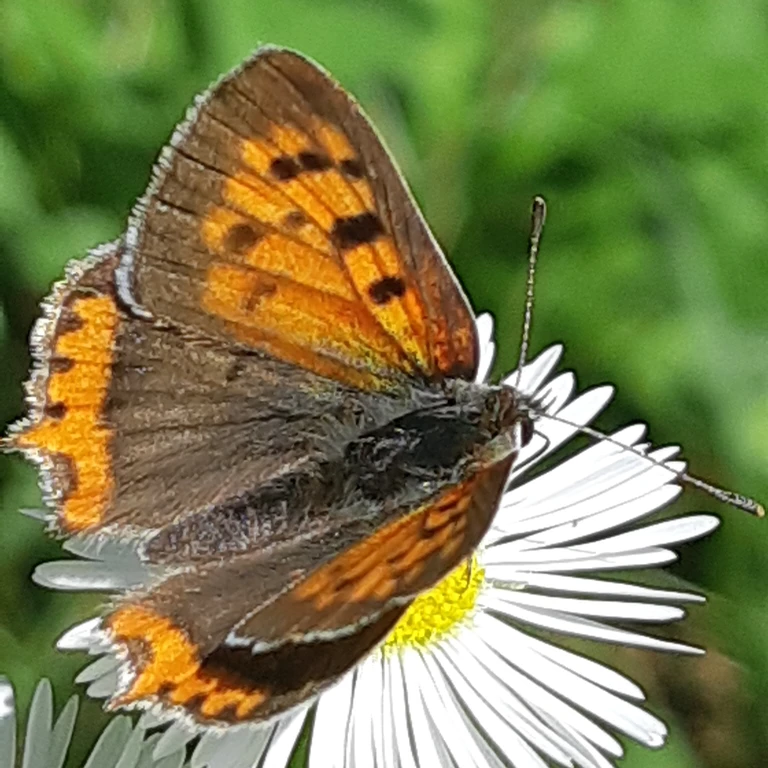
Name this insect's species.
Lycaena phlaeas
